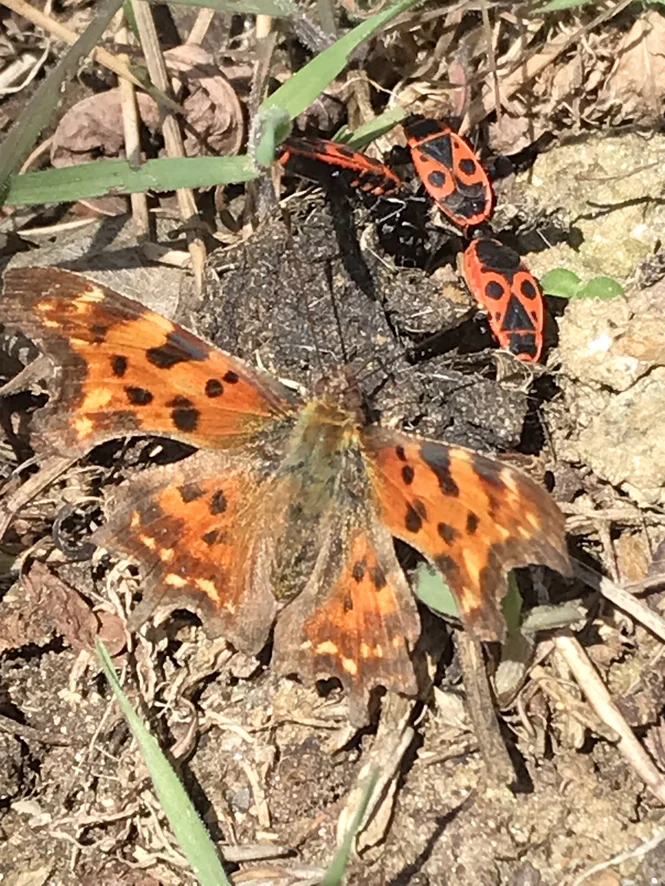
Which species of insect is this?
Polygonia c-album
